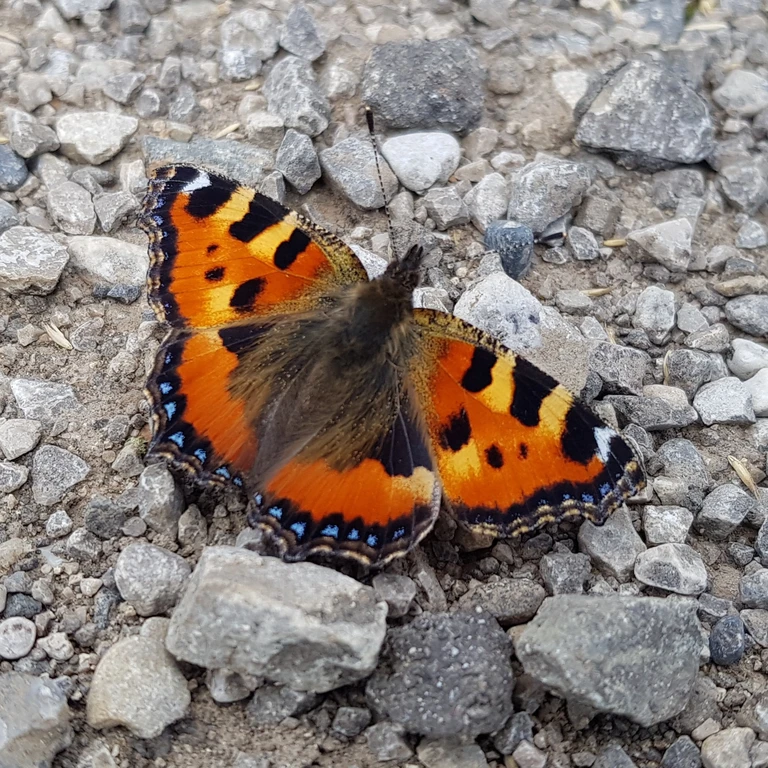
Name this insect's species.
Aglais urticae
